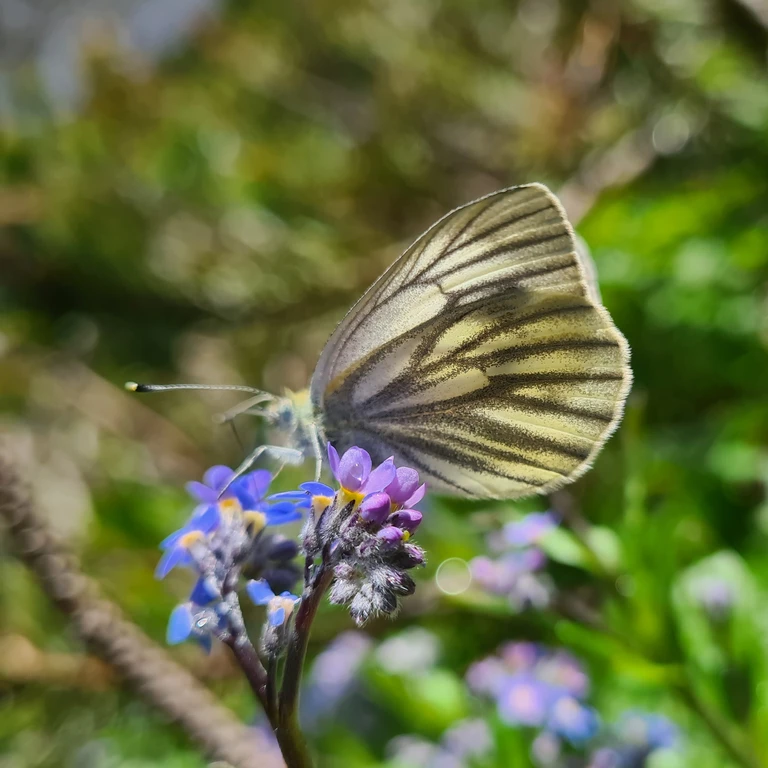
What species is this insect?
Pieris bryoniae
